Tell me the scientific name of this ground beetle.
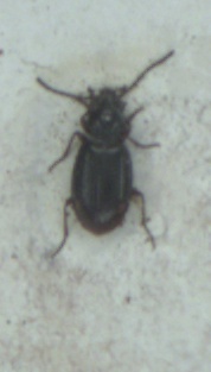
Bembidion doris
